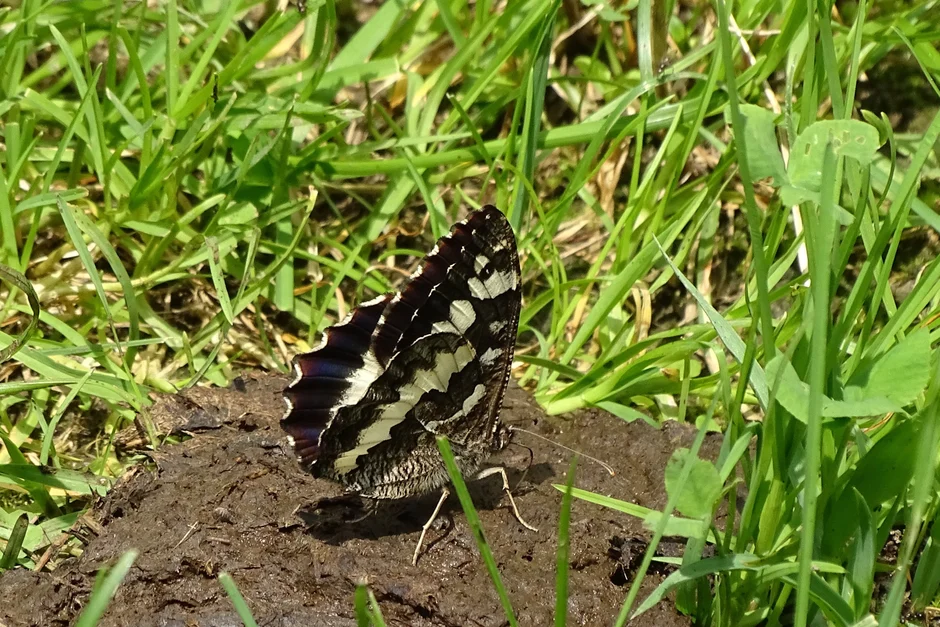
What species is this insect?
Brintesia circe
